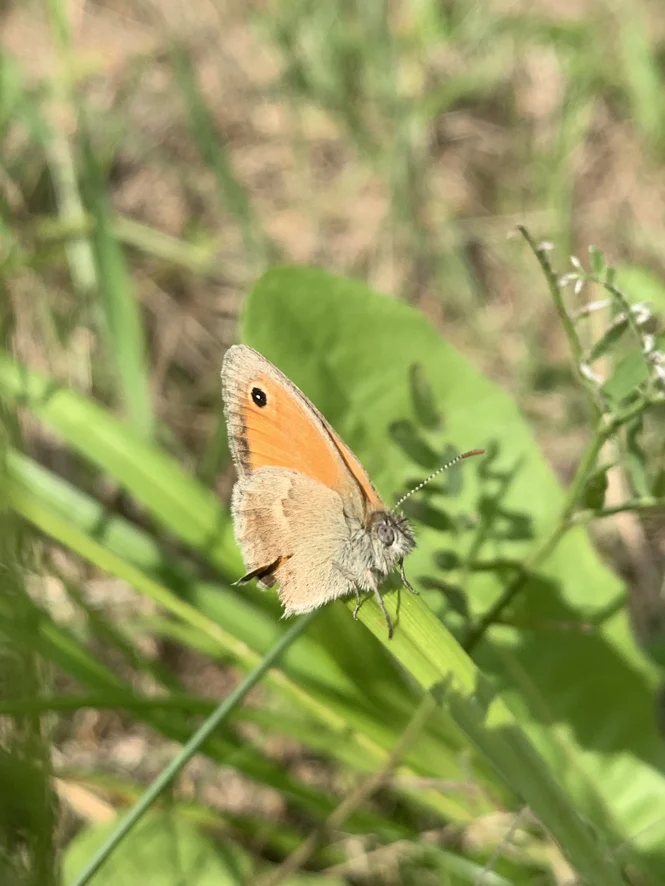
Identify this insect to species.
Coenonympha pamphilus
